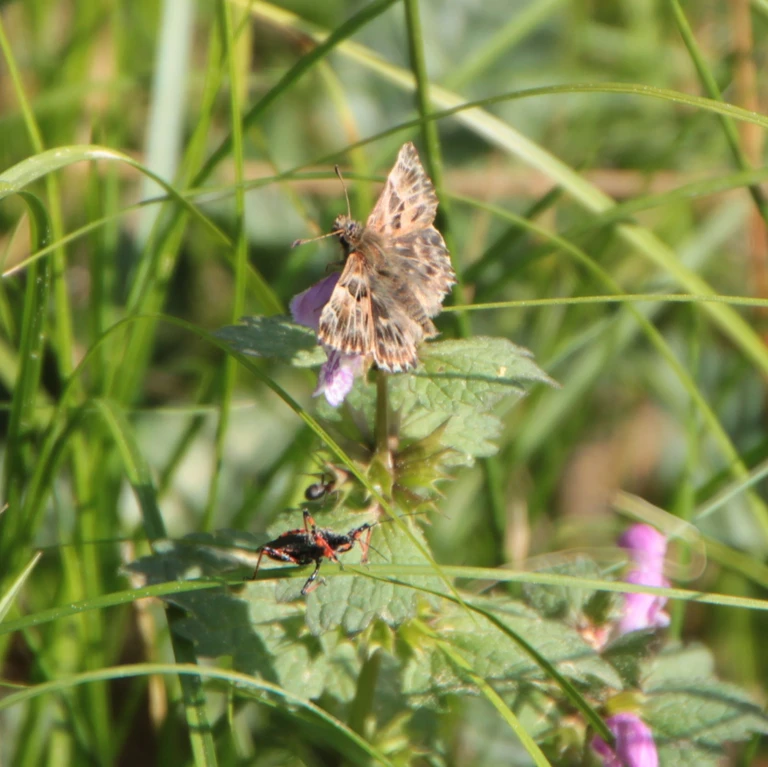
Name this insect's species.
Carcharodus alceae
